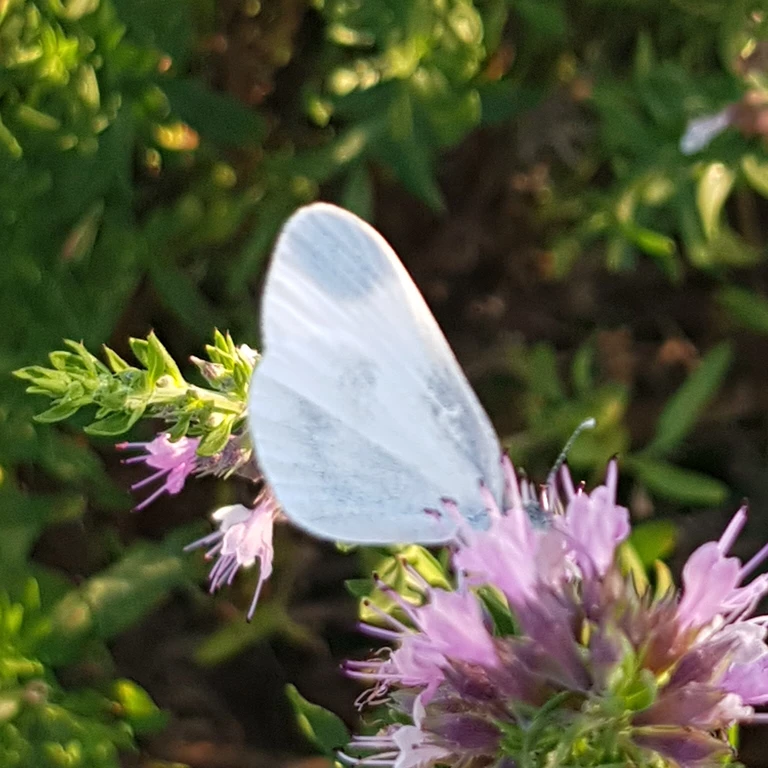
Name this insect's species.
Leptidea sinapis/juvernica
